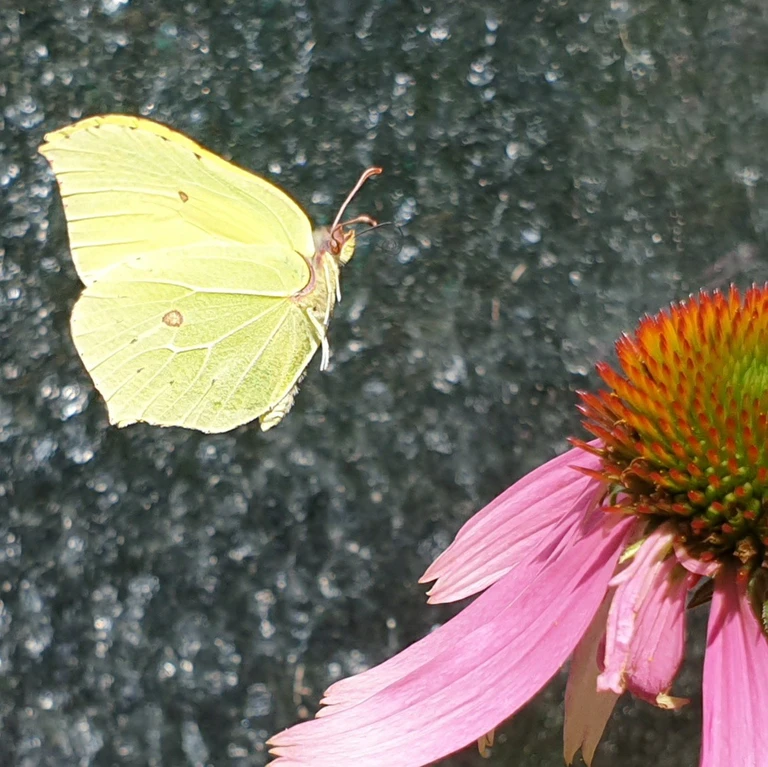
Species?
Gonepteryx rhamni
